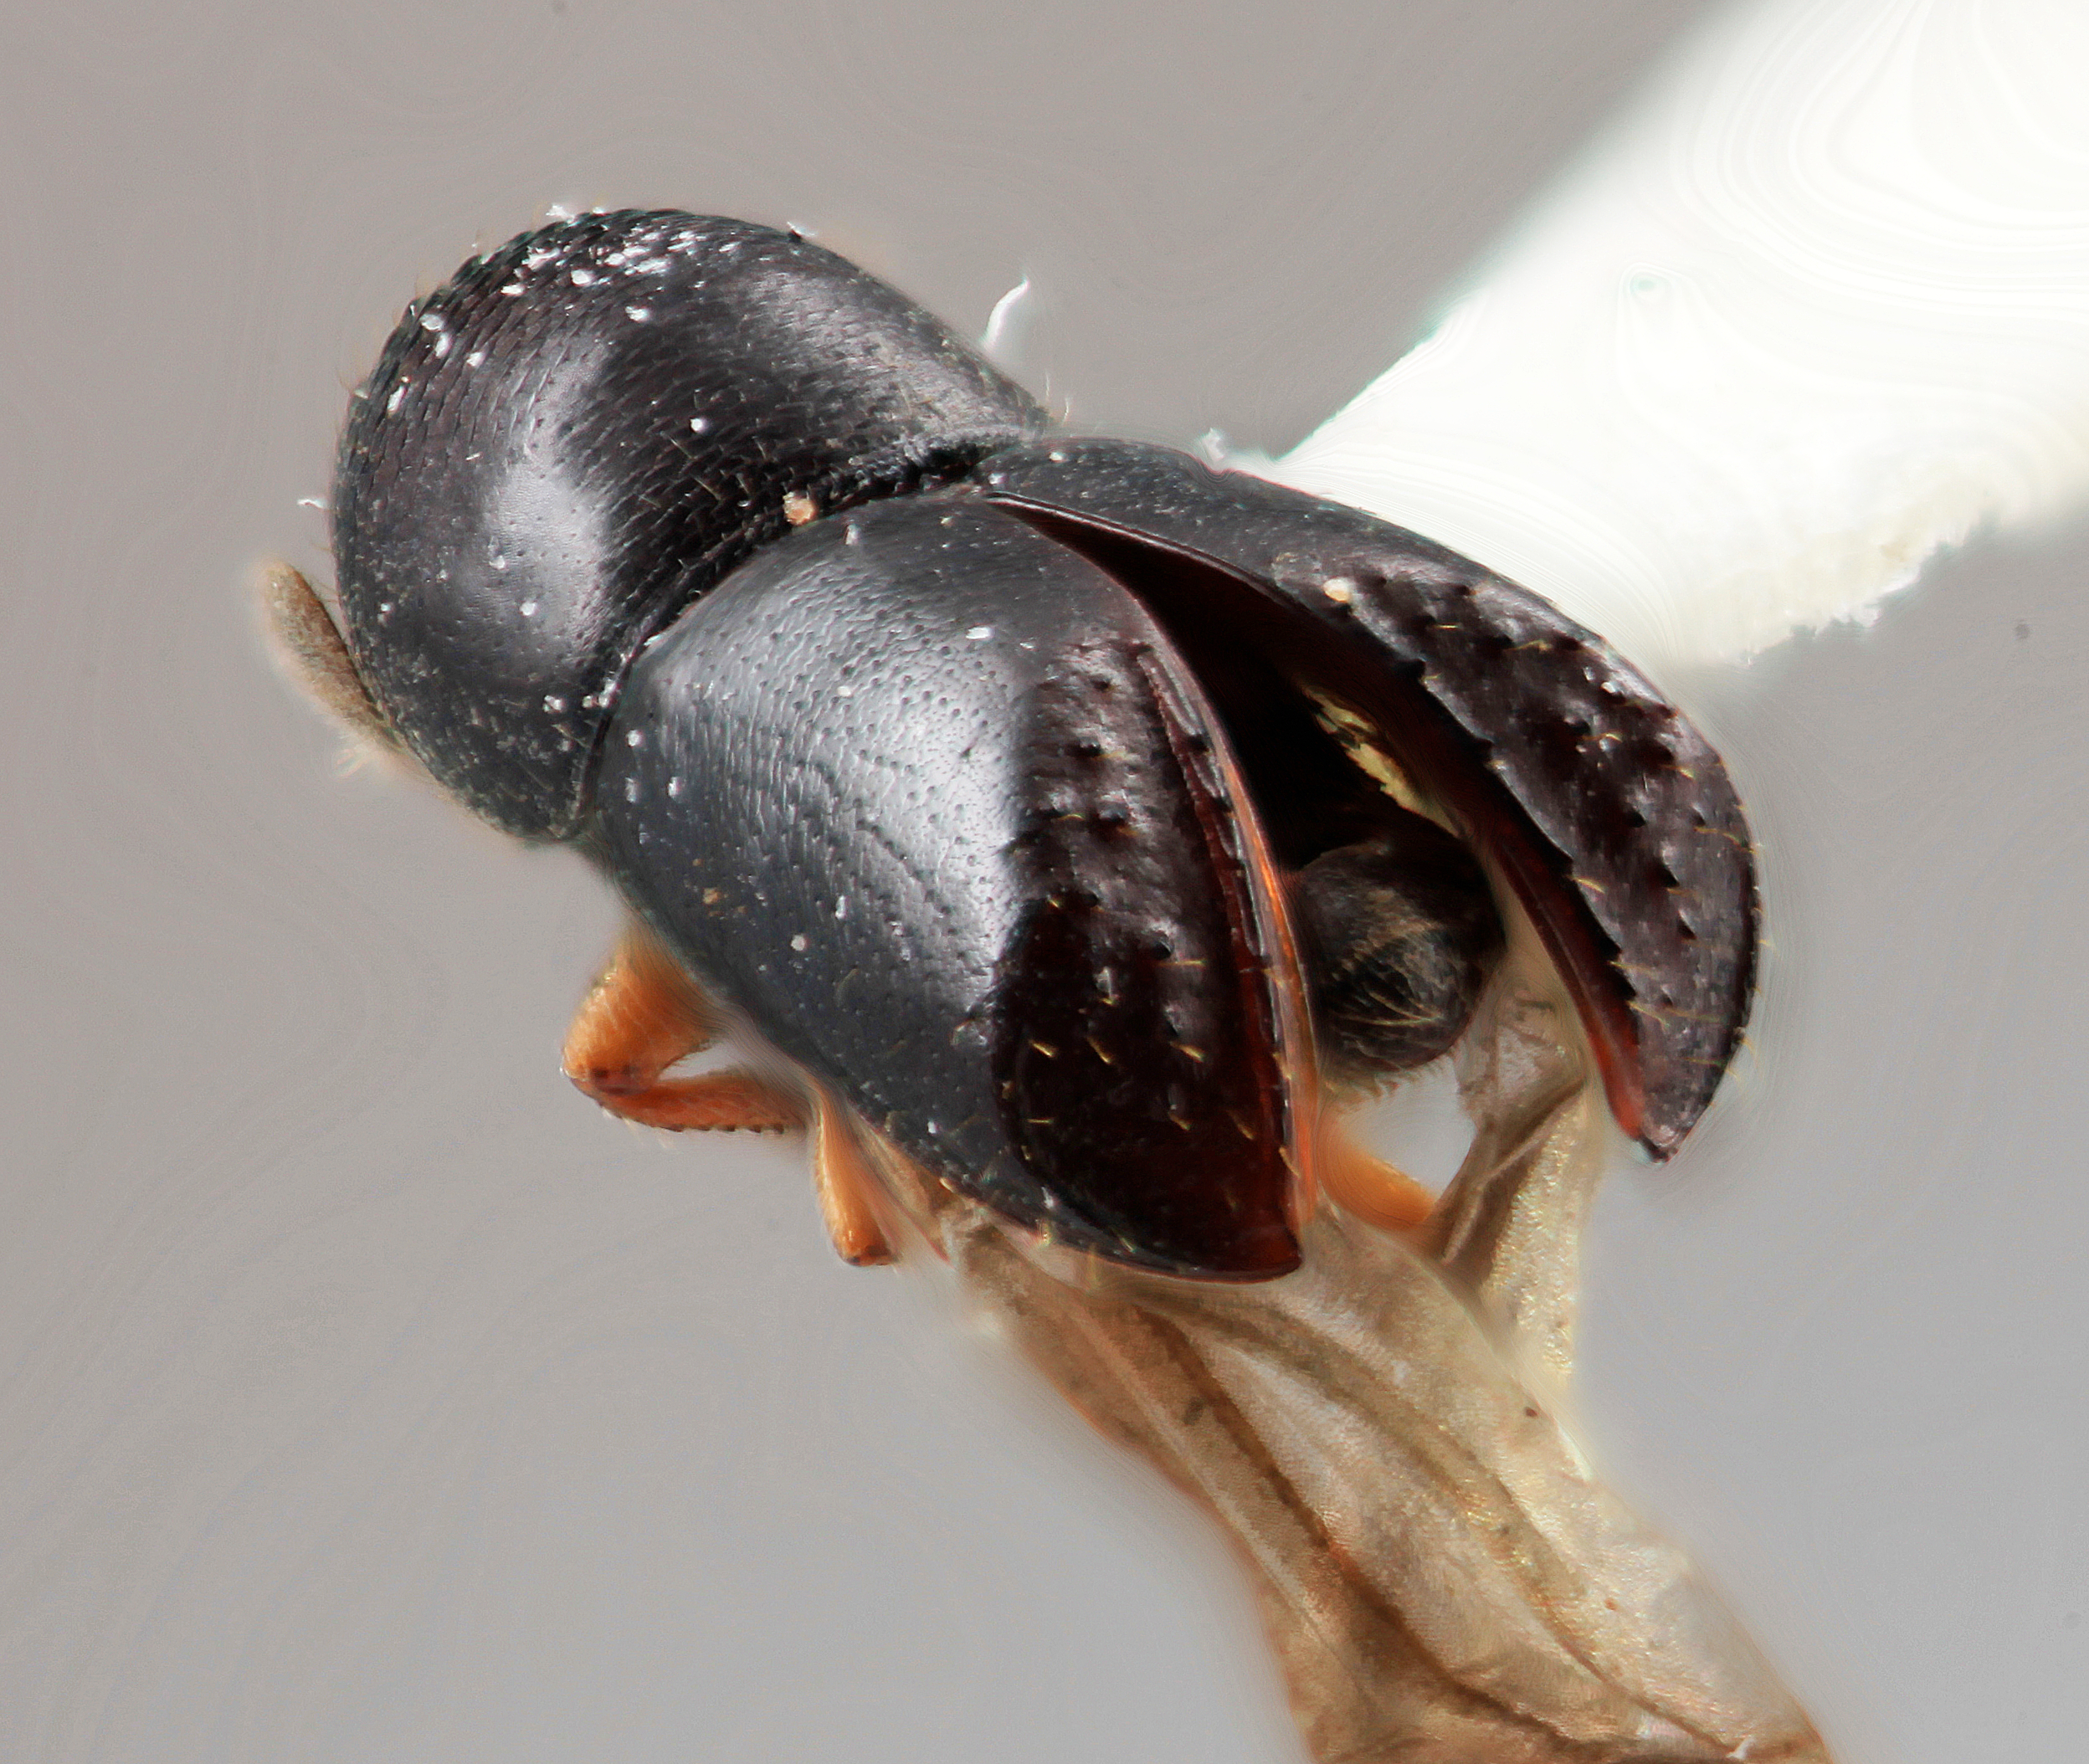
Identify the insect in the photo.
Corthylus pseudoandinus
